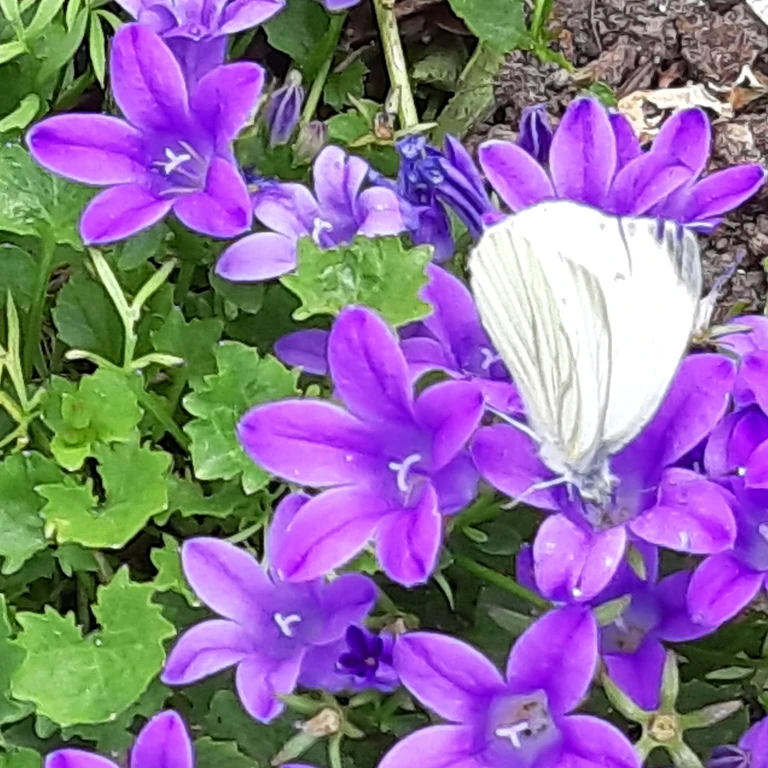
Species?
Pieris napi
